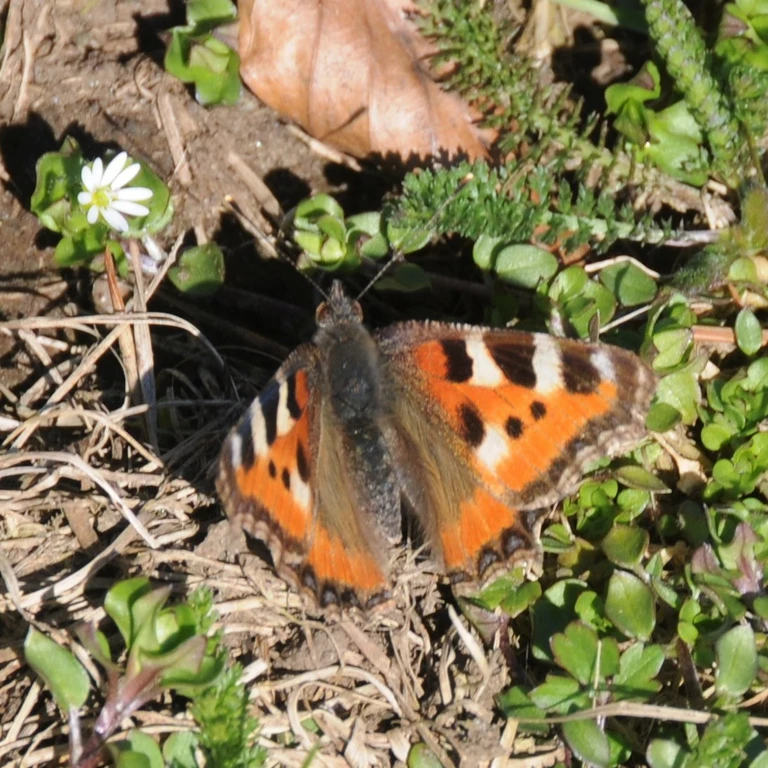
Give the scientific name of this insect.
Aglais urticae
